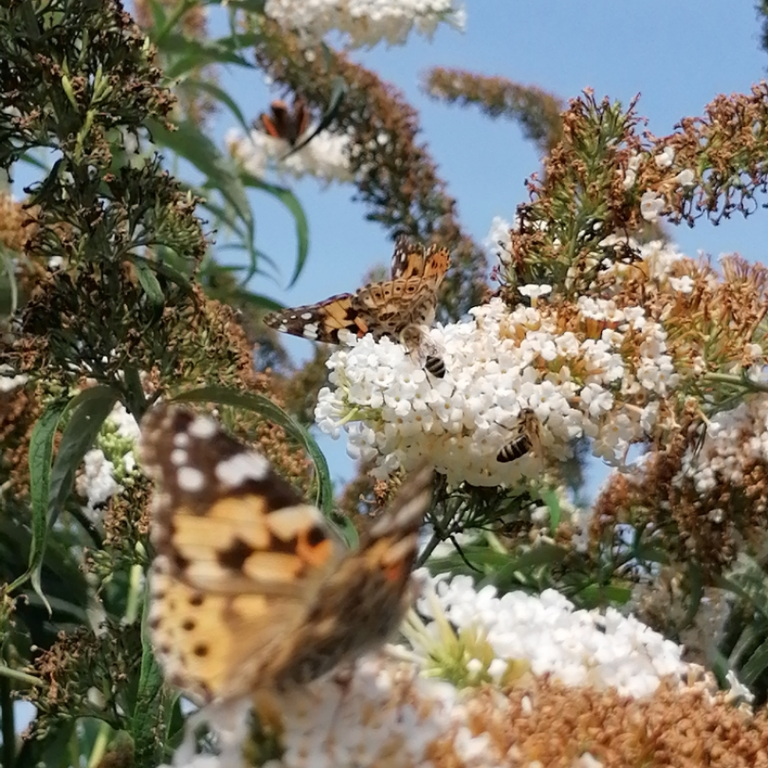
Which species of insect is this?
Vanessa cardui
